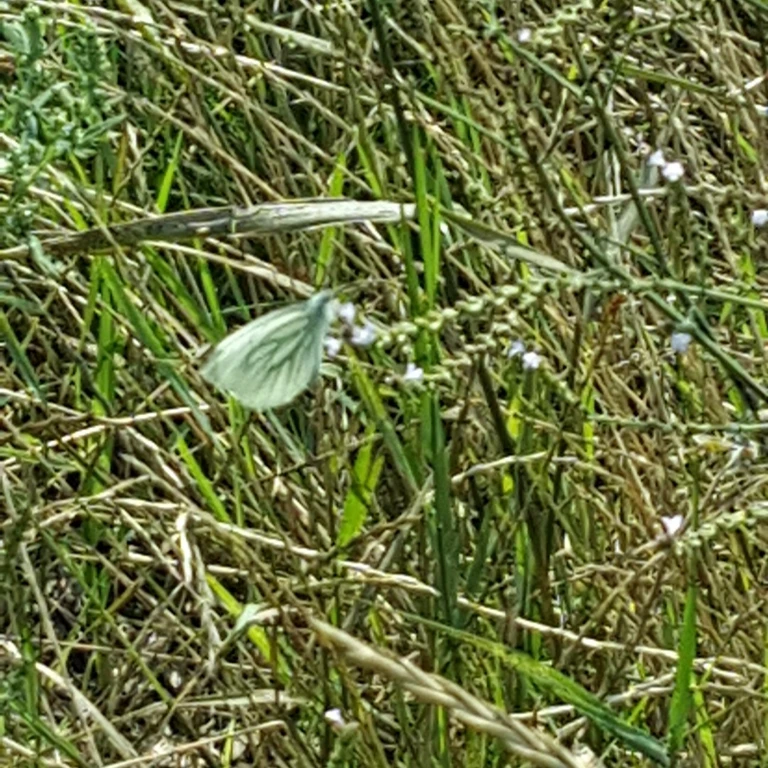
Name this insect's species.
Pieris napi
